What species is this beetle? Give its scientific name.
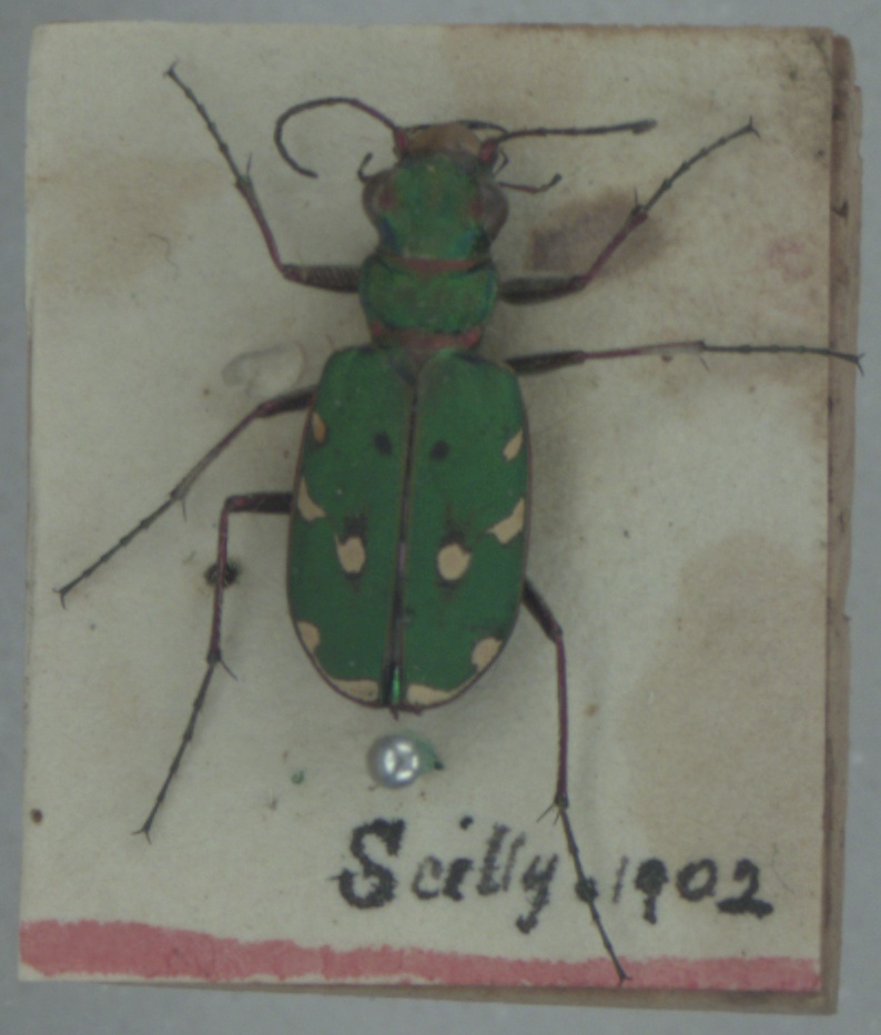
Cicindela campestris
